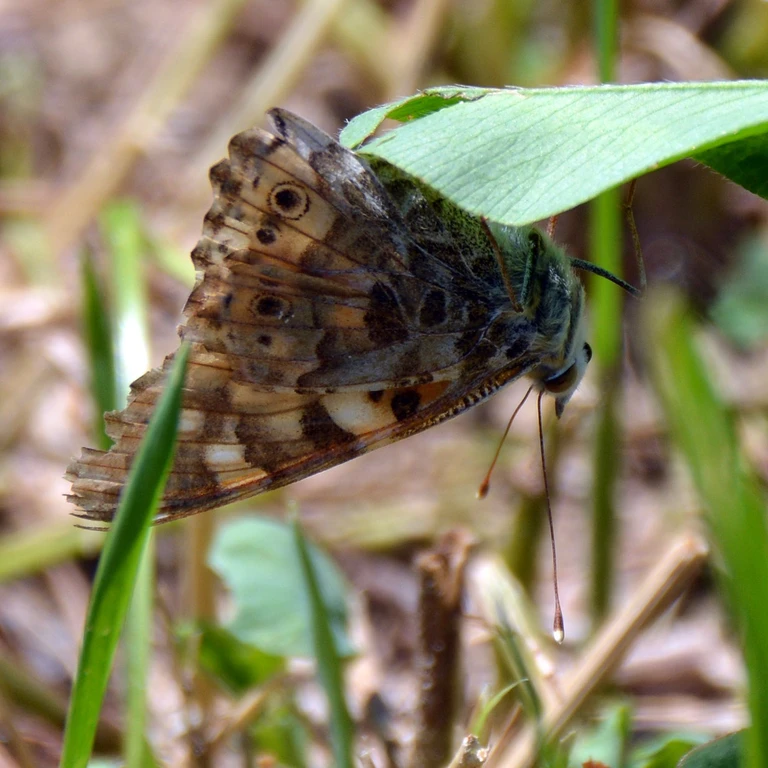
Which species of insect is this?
Vanessa cardui
